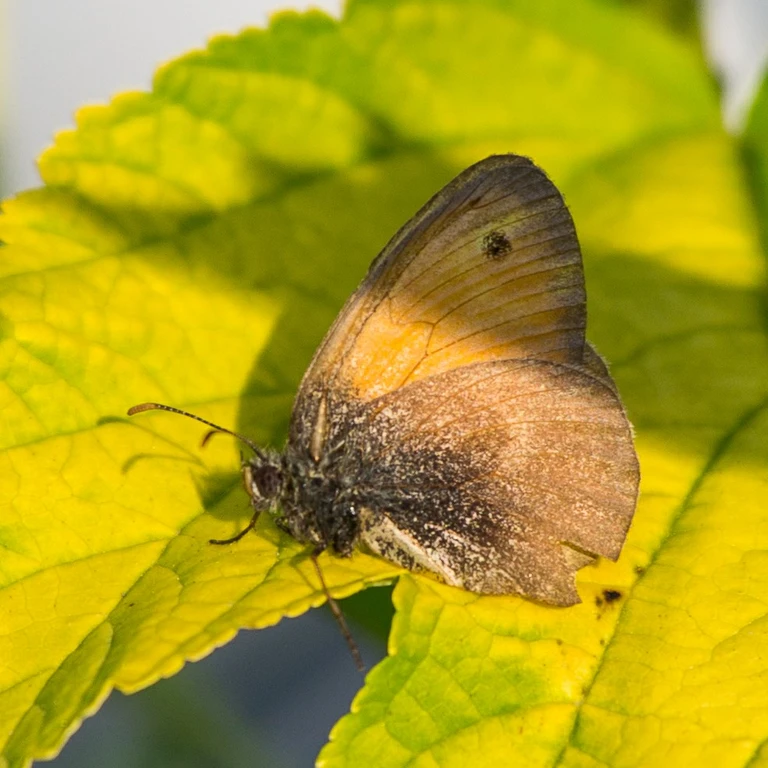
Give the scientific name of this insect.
Coenonympha pamphilus
